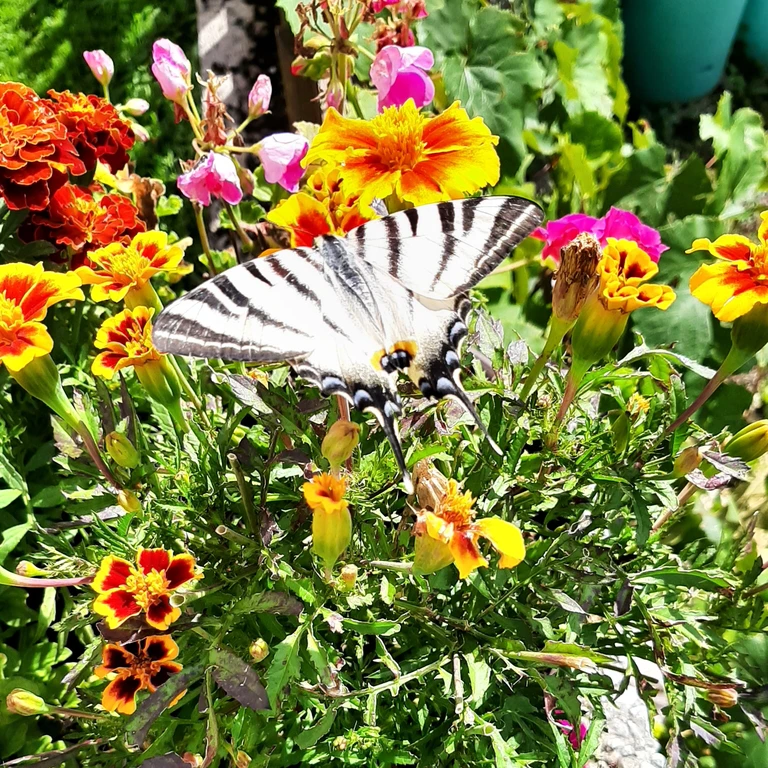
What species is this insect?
Iphiclides podalirius
